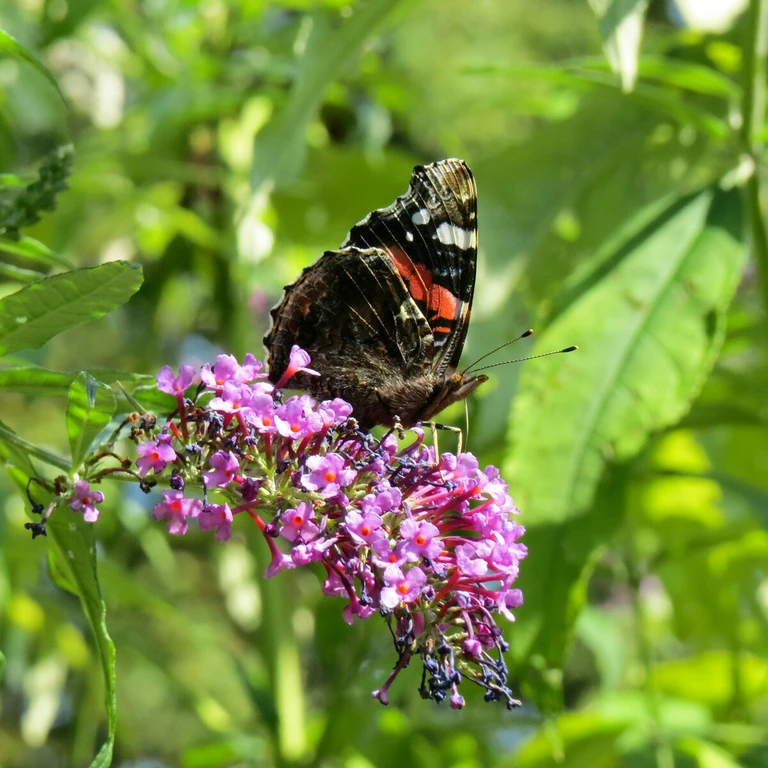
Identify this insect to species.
Vanessa atalanta
